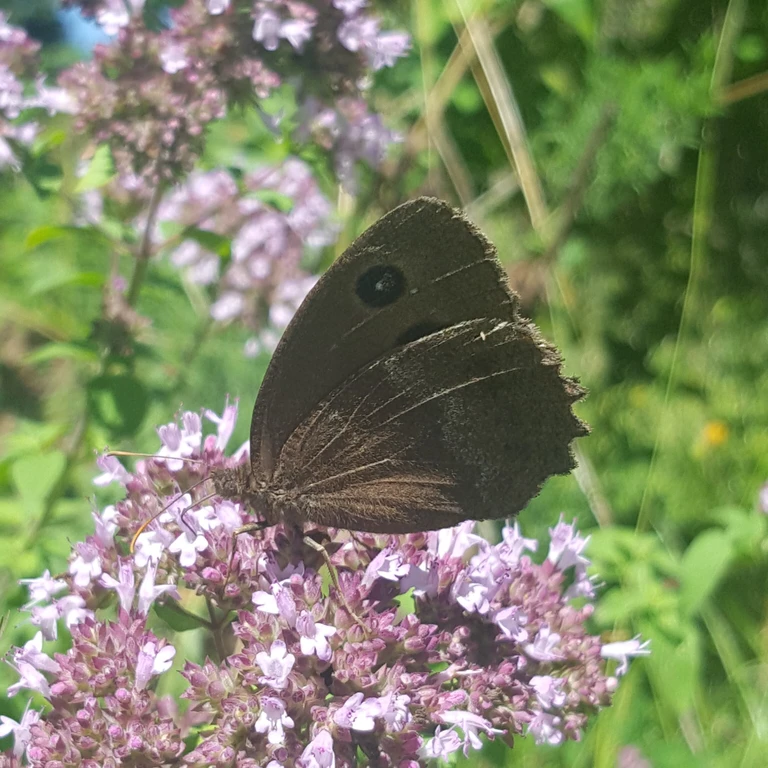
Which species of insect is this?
Minois dryas
